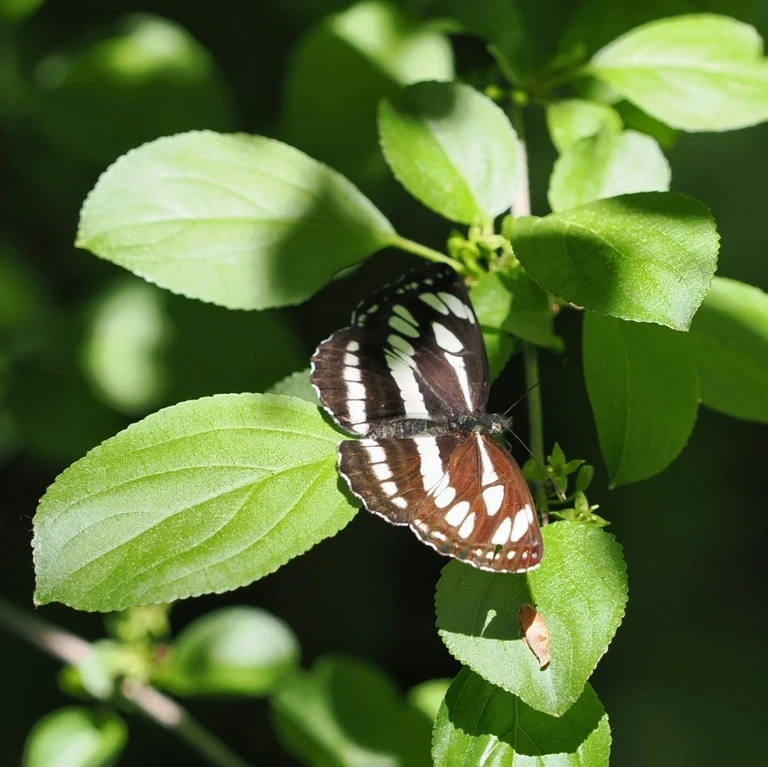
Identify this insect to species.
Neptis sappho
